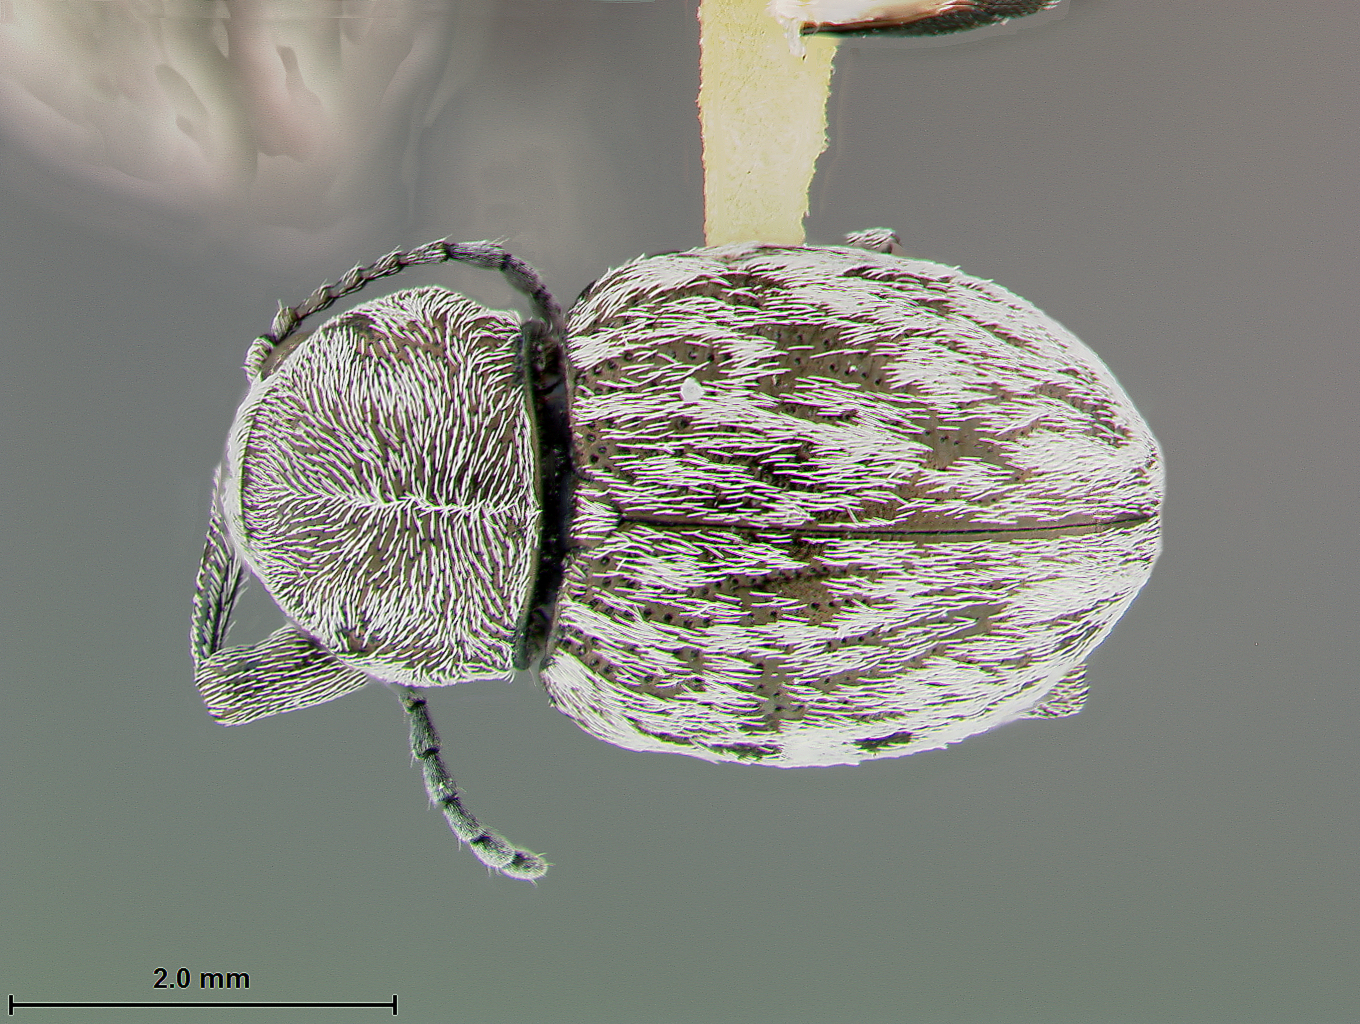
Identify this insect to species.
Graphops comosa
